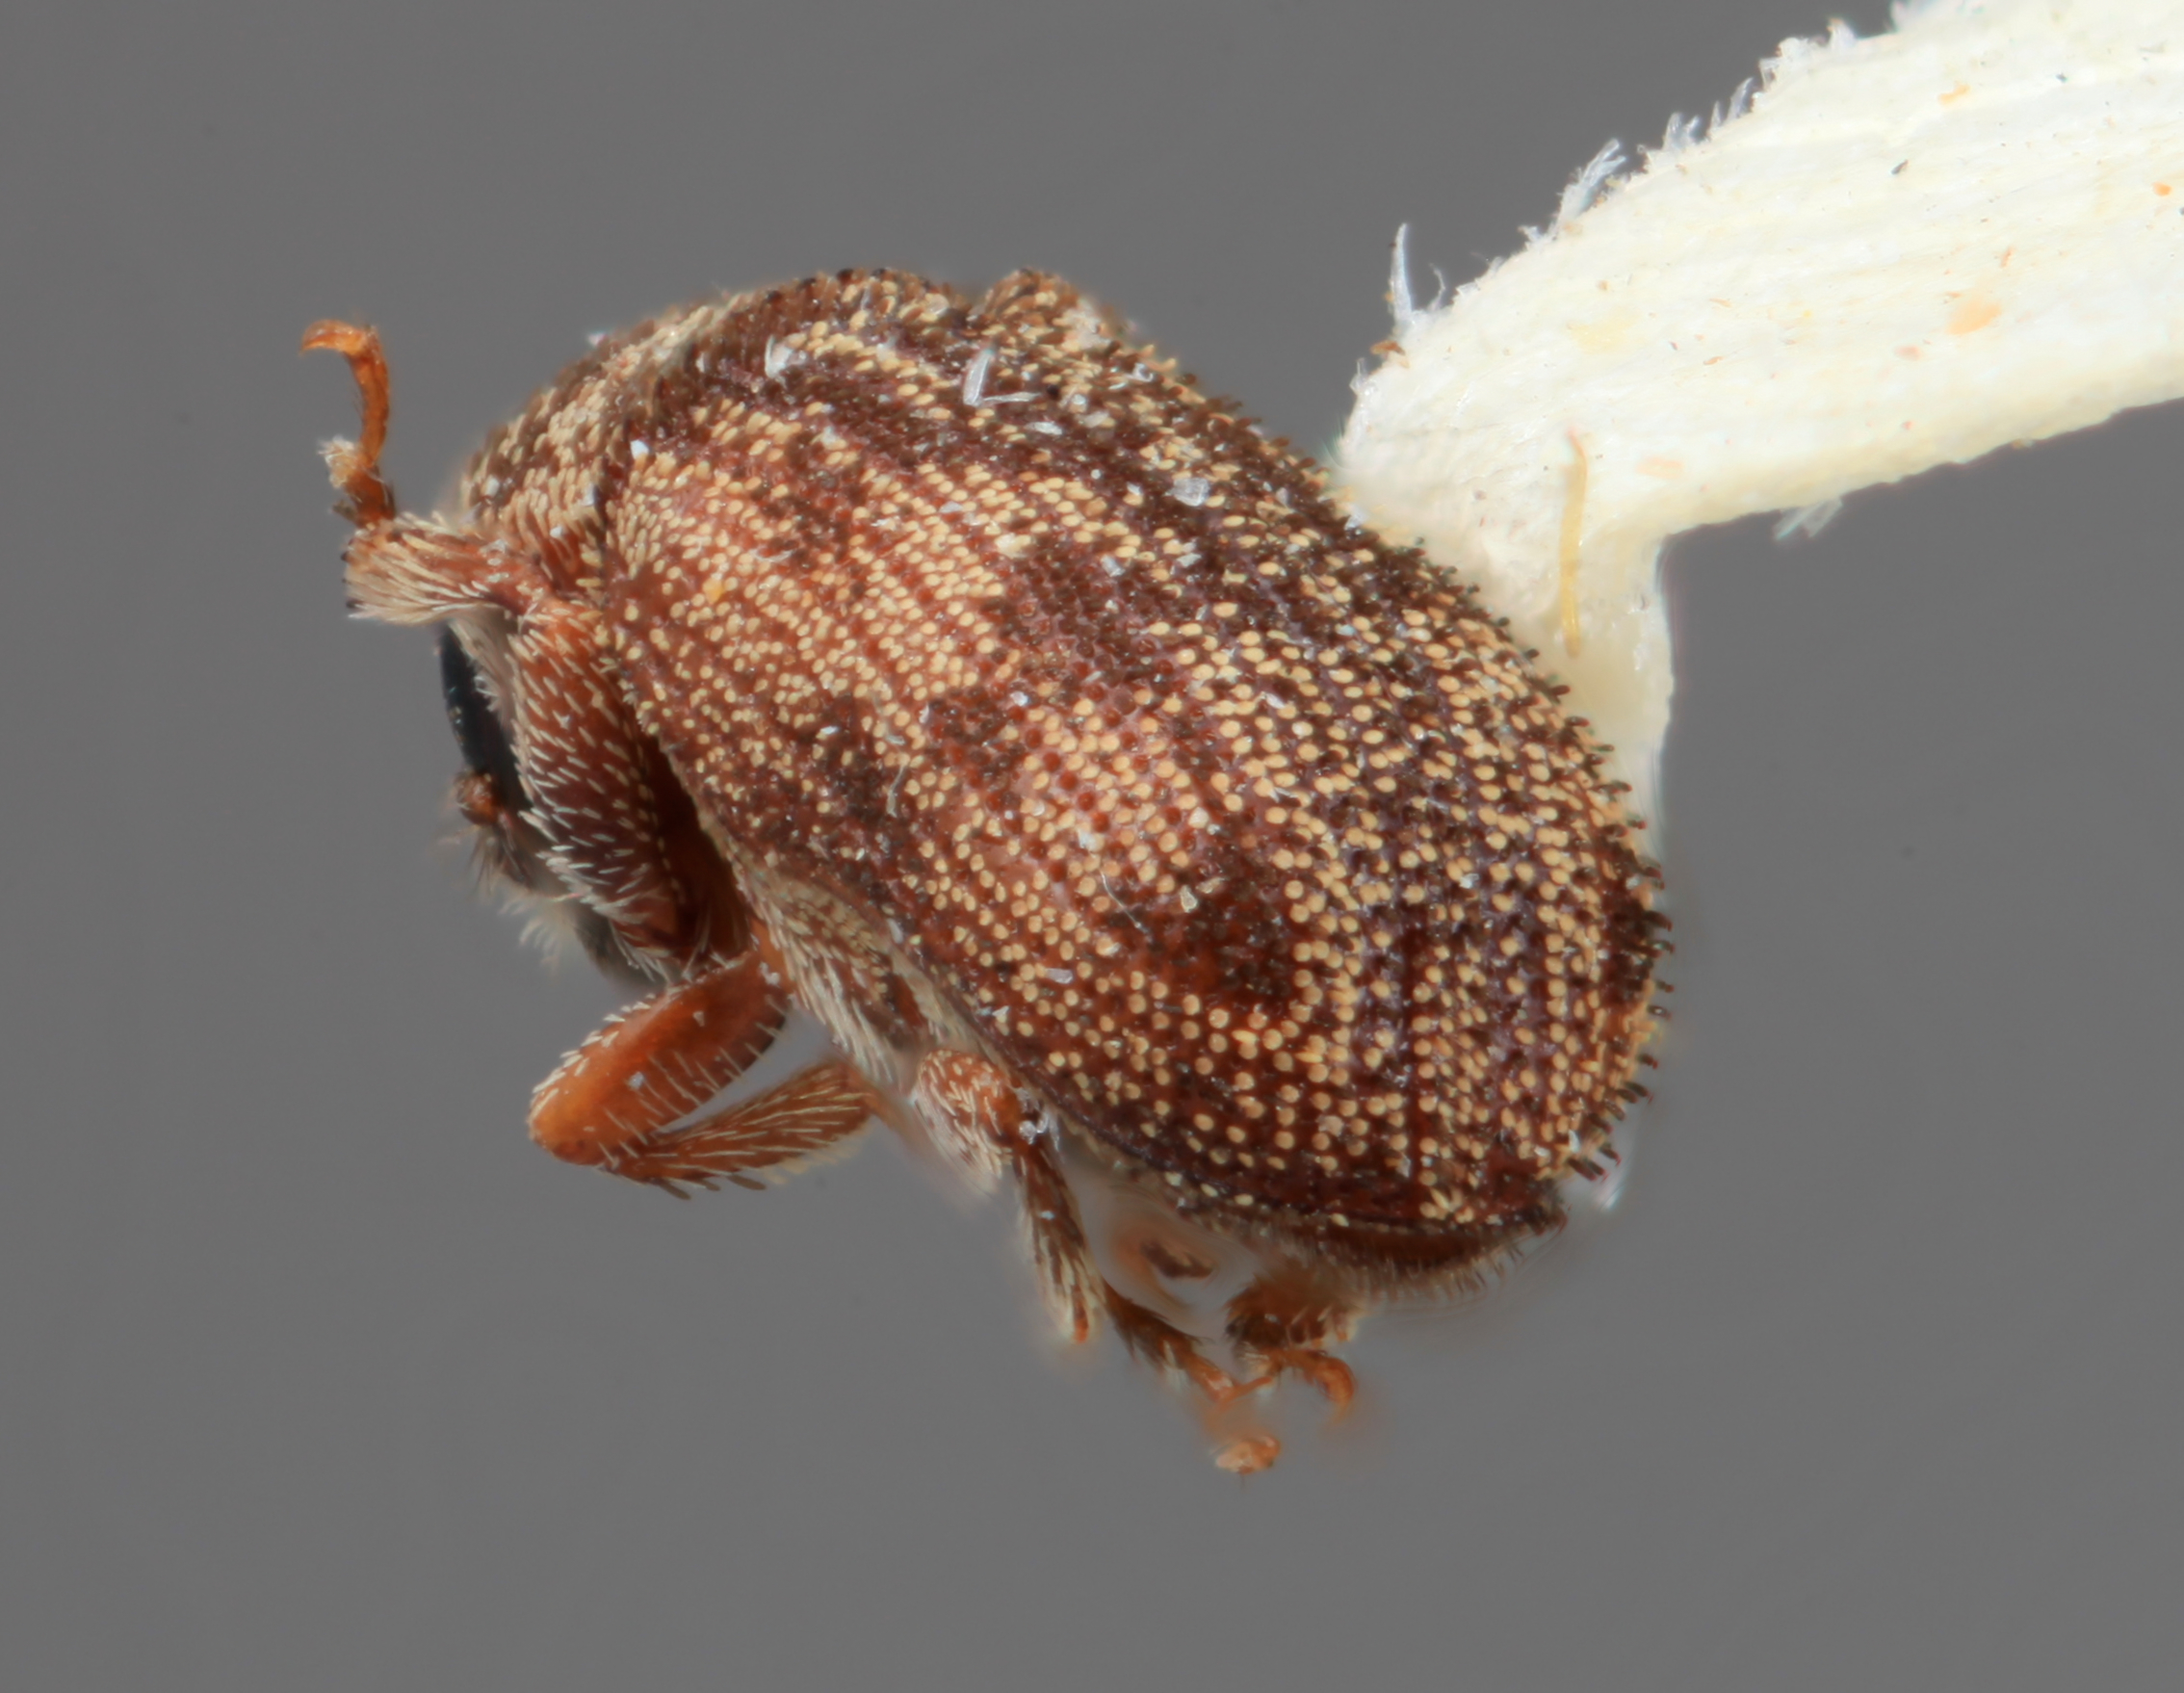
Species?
Xylechinus declivis
